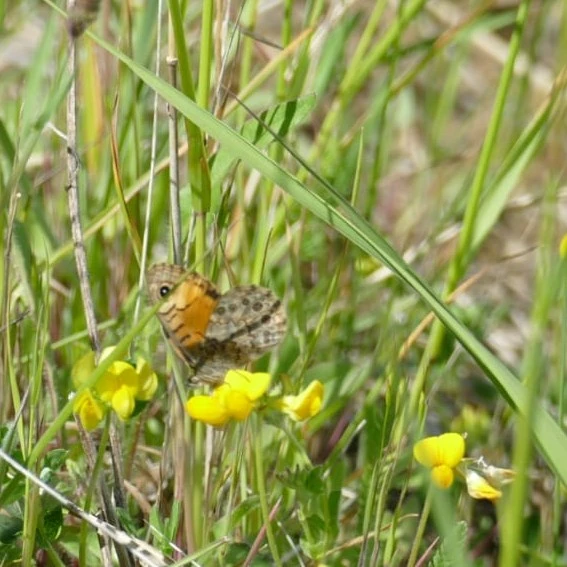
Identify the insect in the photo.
Lasiommata megera (also Pararge megera)
